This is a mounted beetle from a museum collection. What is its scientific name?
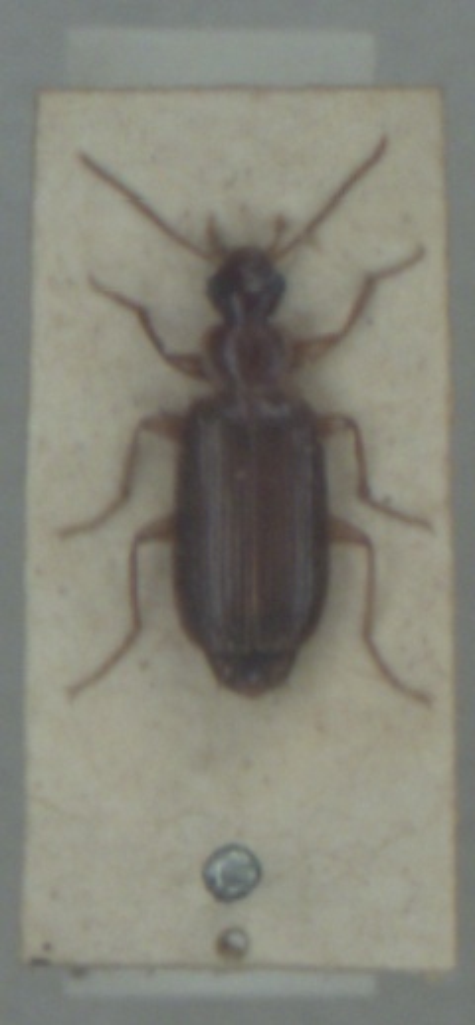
Dromius meridionalis
